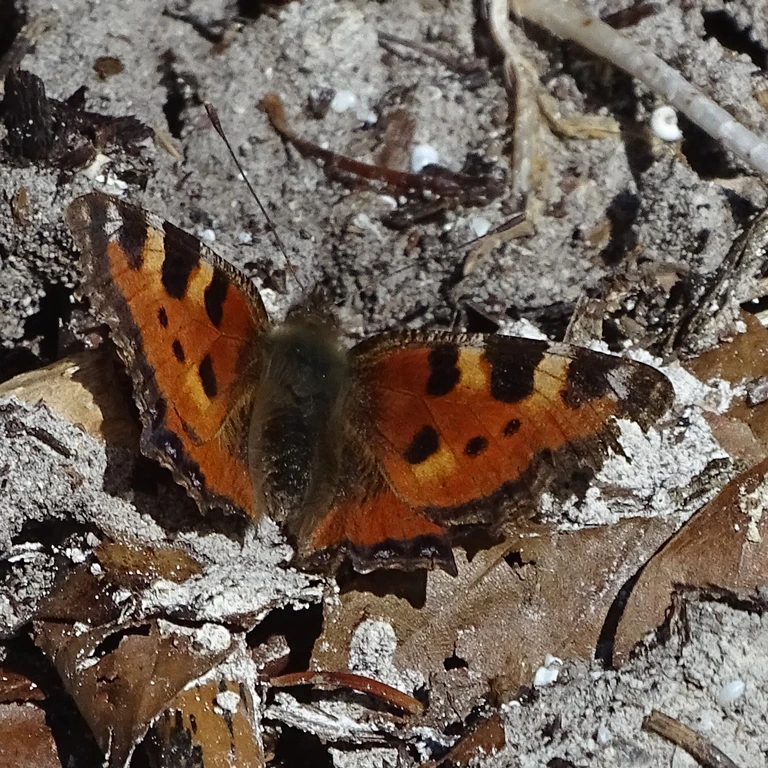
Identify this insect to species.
Aglais urticae
